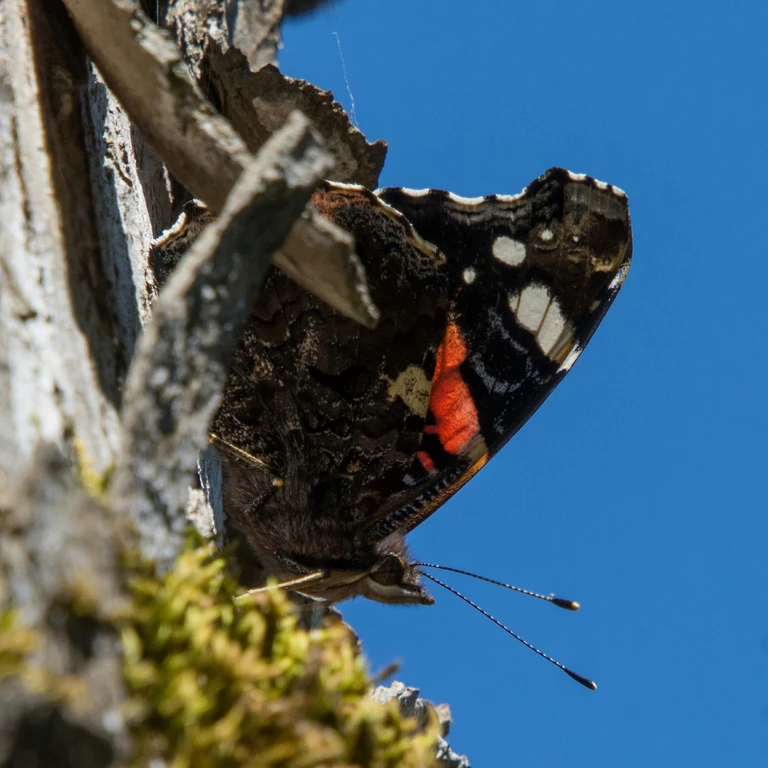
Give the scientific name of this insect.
Vanessa atalanta
